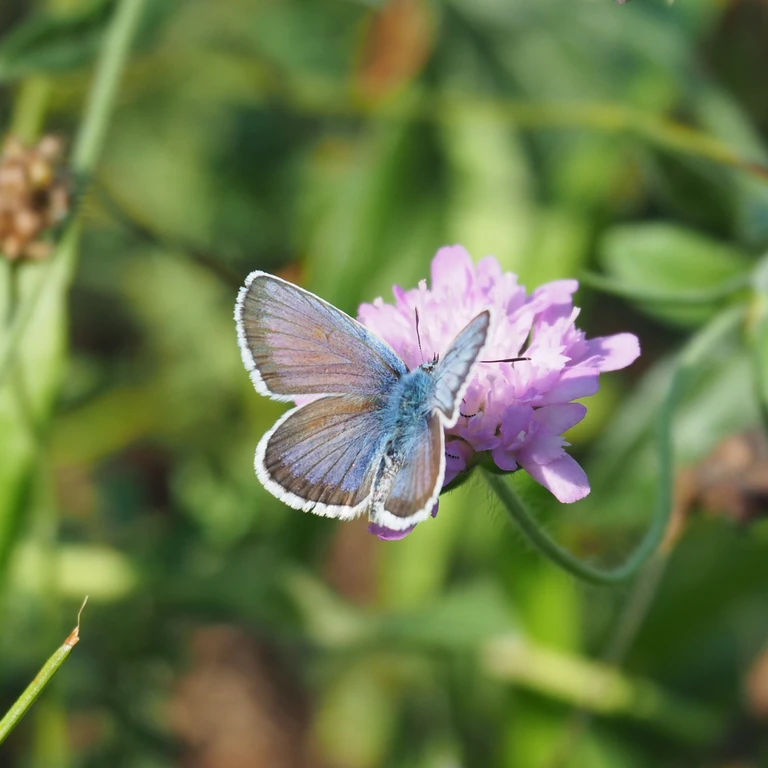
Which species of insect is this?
Plebejus argus
